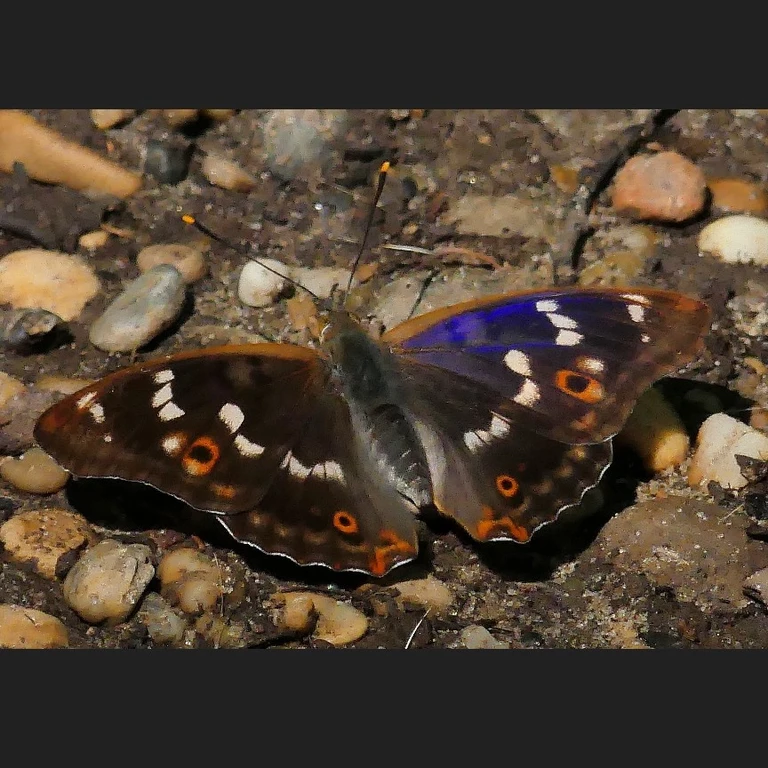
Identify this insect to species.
Apatura ilia
